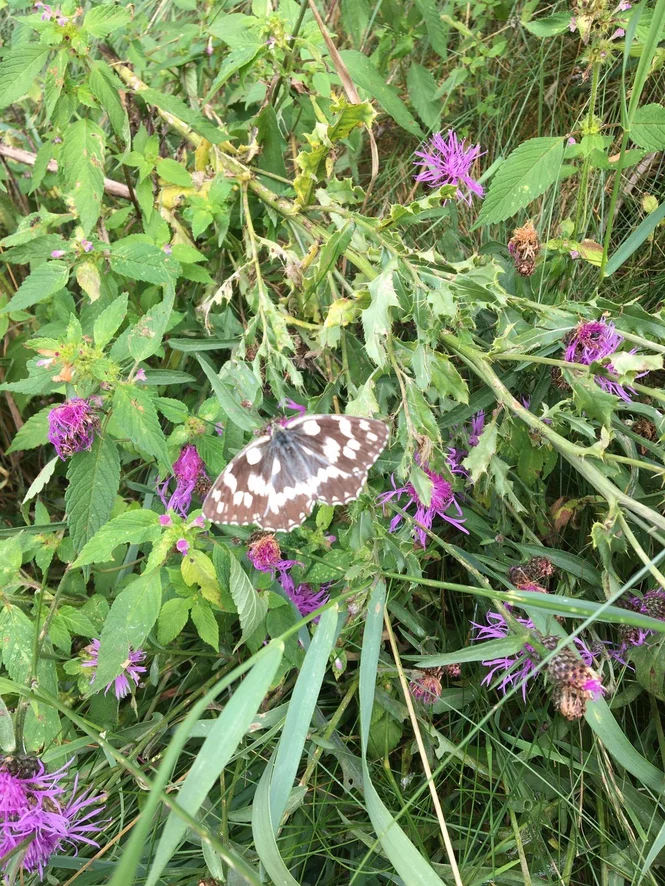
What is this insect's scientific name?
Melanargia galathea
